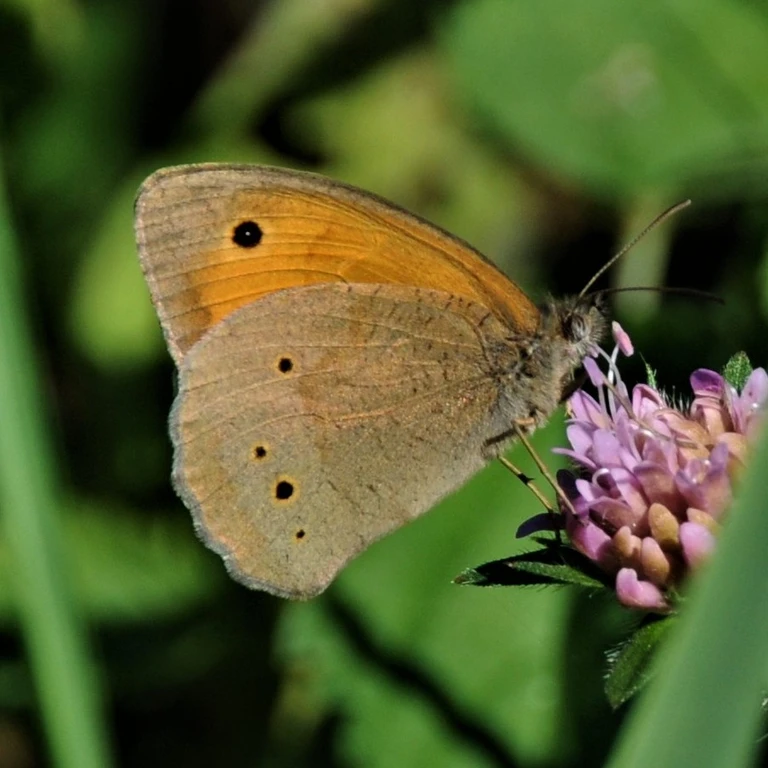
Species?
Maniola jurtina
